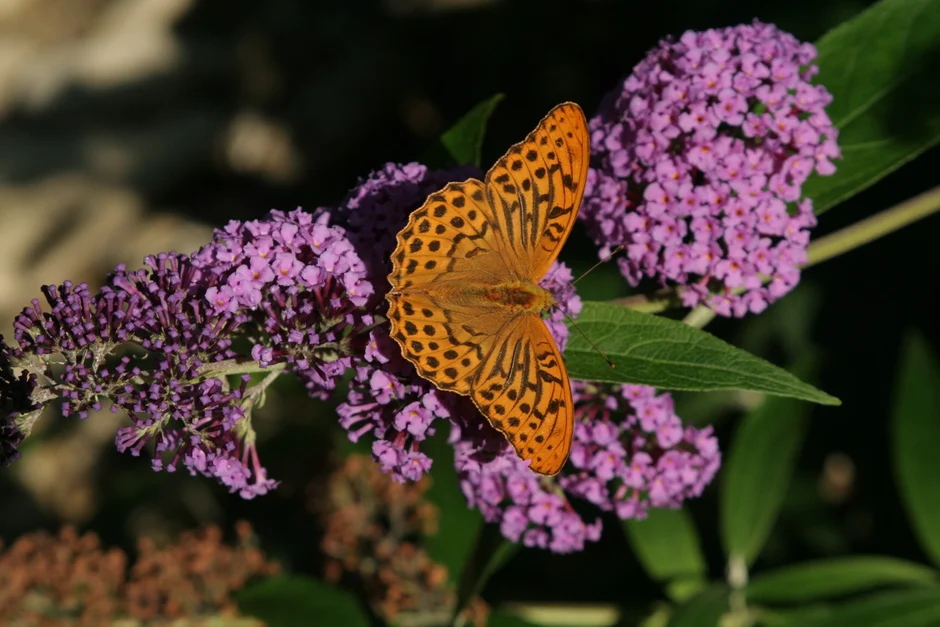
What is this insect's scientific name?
Argynnis paphia
